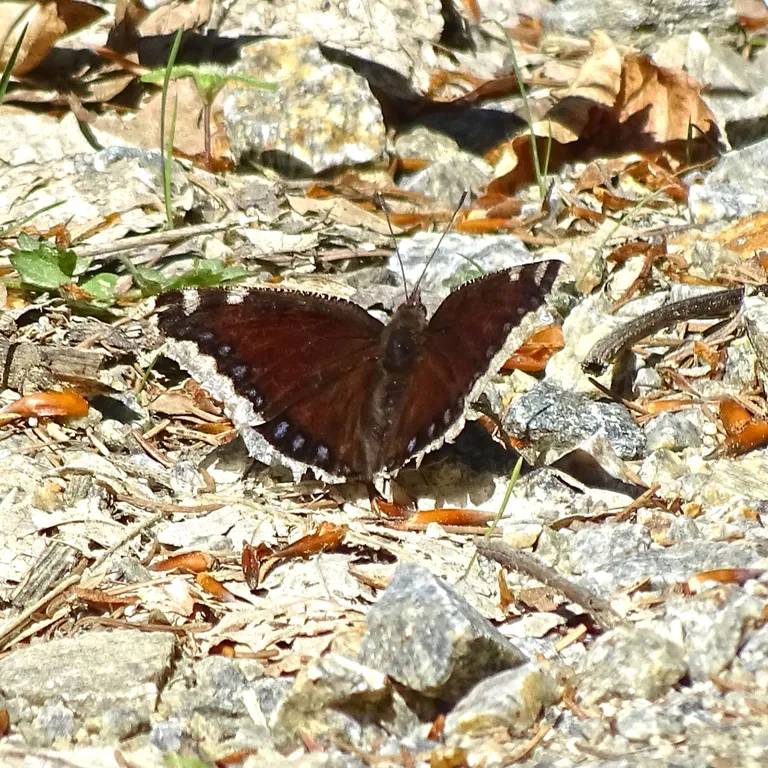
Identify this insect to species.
Nymphalis antiopa
